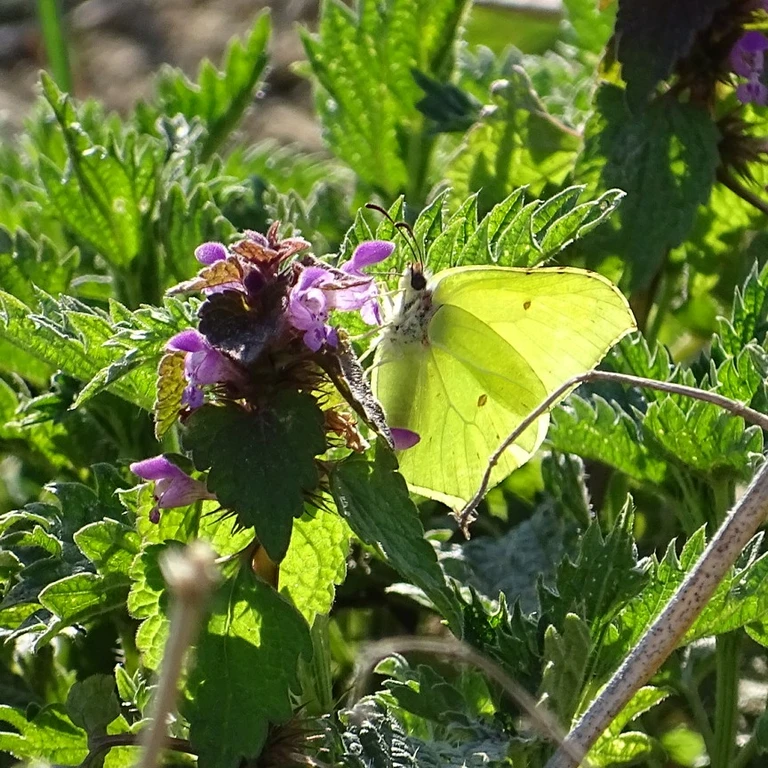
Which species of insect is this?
Gonepteryx rhamni
